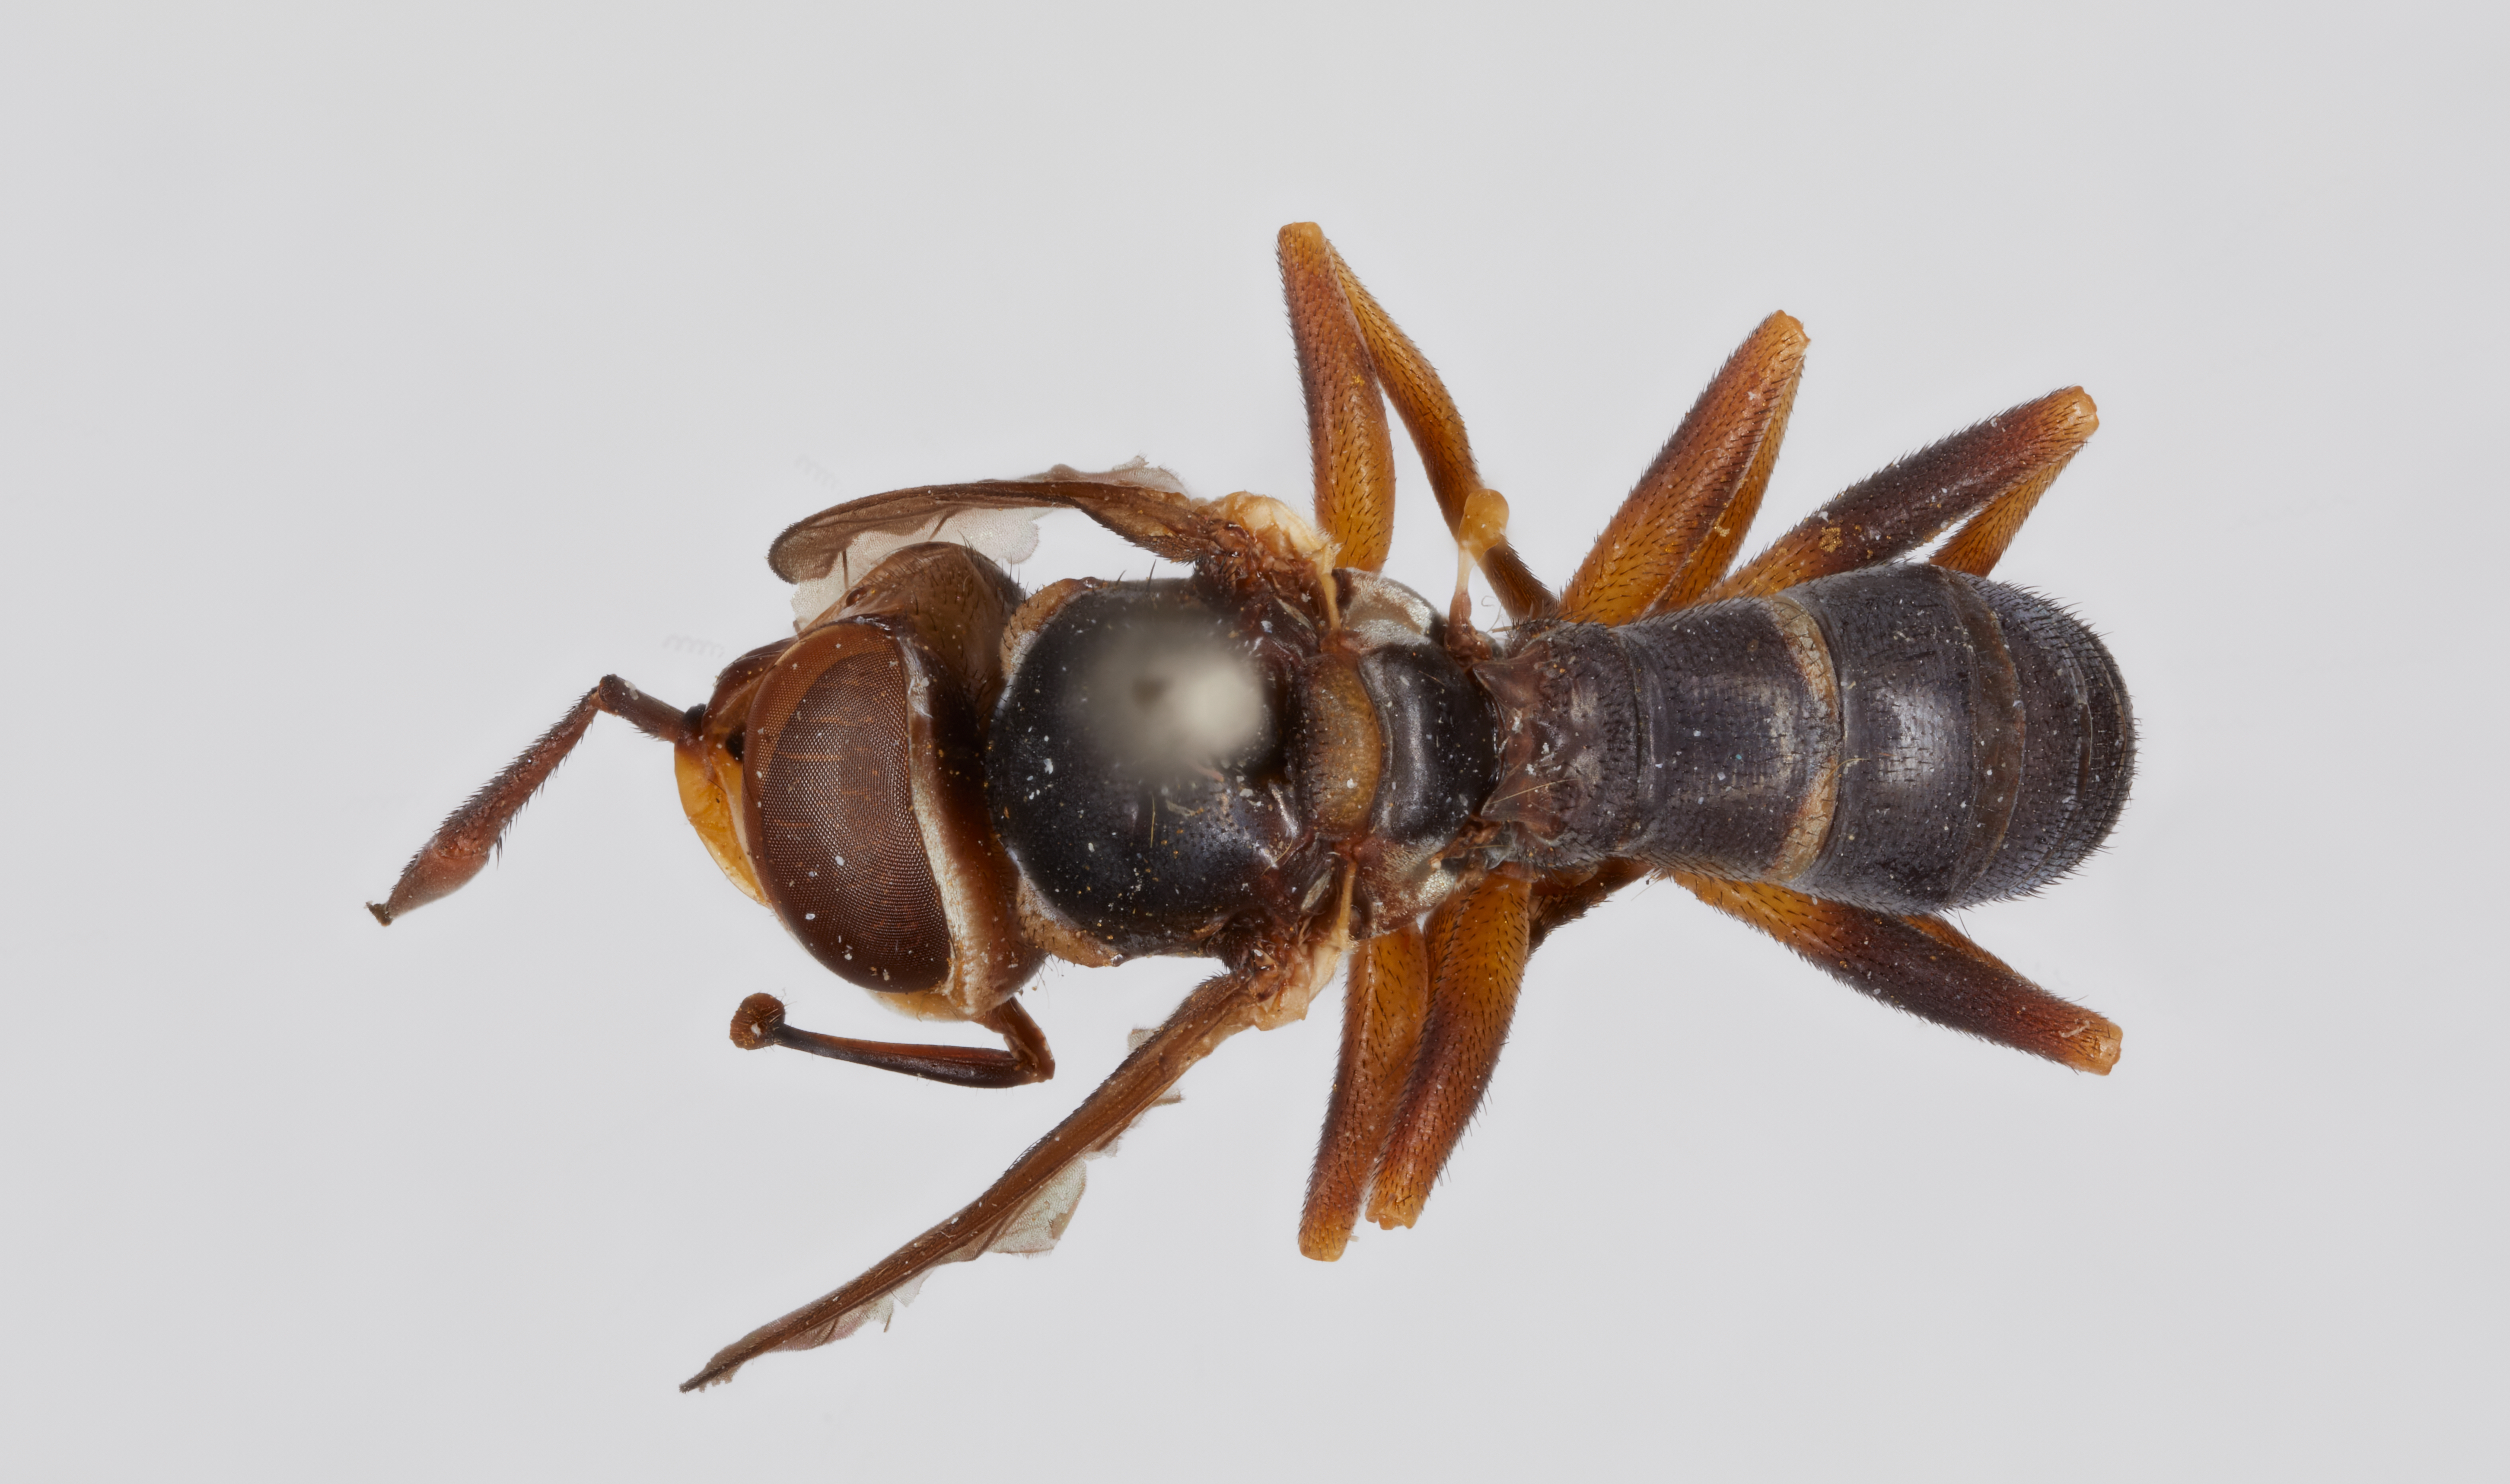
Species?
Abrachyglossum cockerelli
